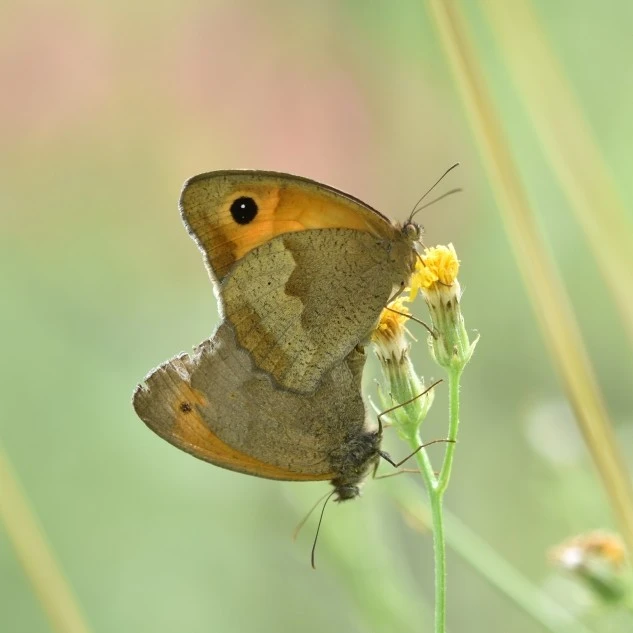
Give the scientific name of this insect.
Maniola jurtina
